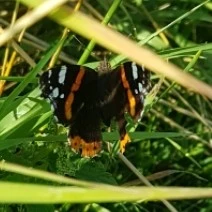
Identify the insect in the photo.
Vanessa atalanta
